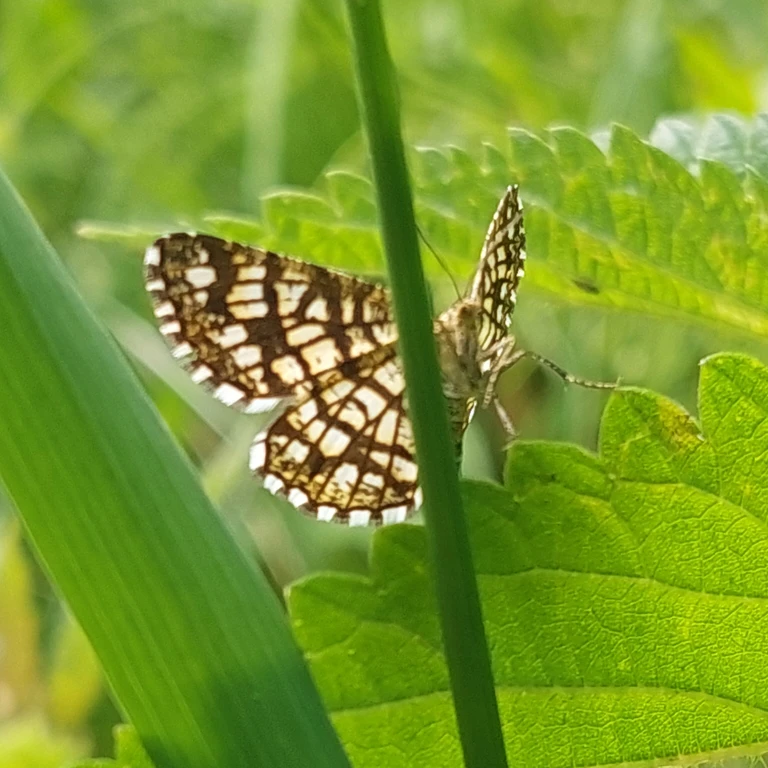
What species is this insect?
Chiasmia clathrata
